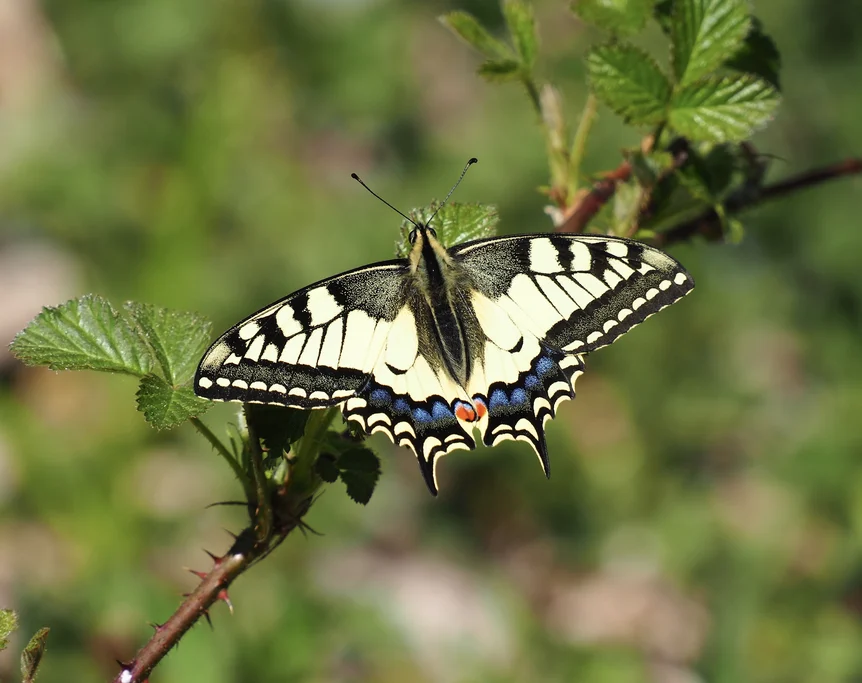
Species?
Papilio machaon
